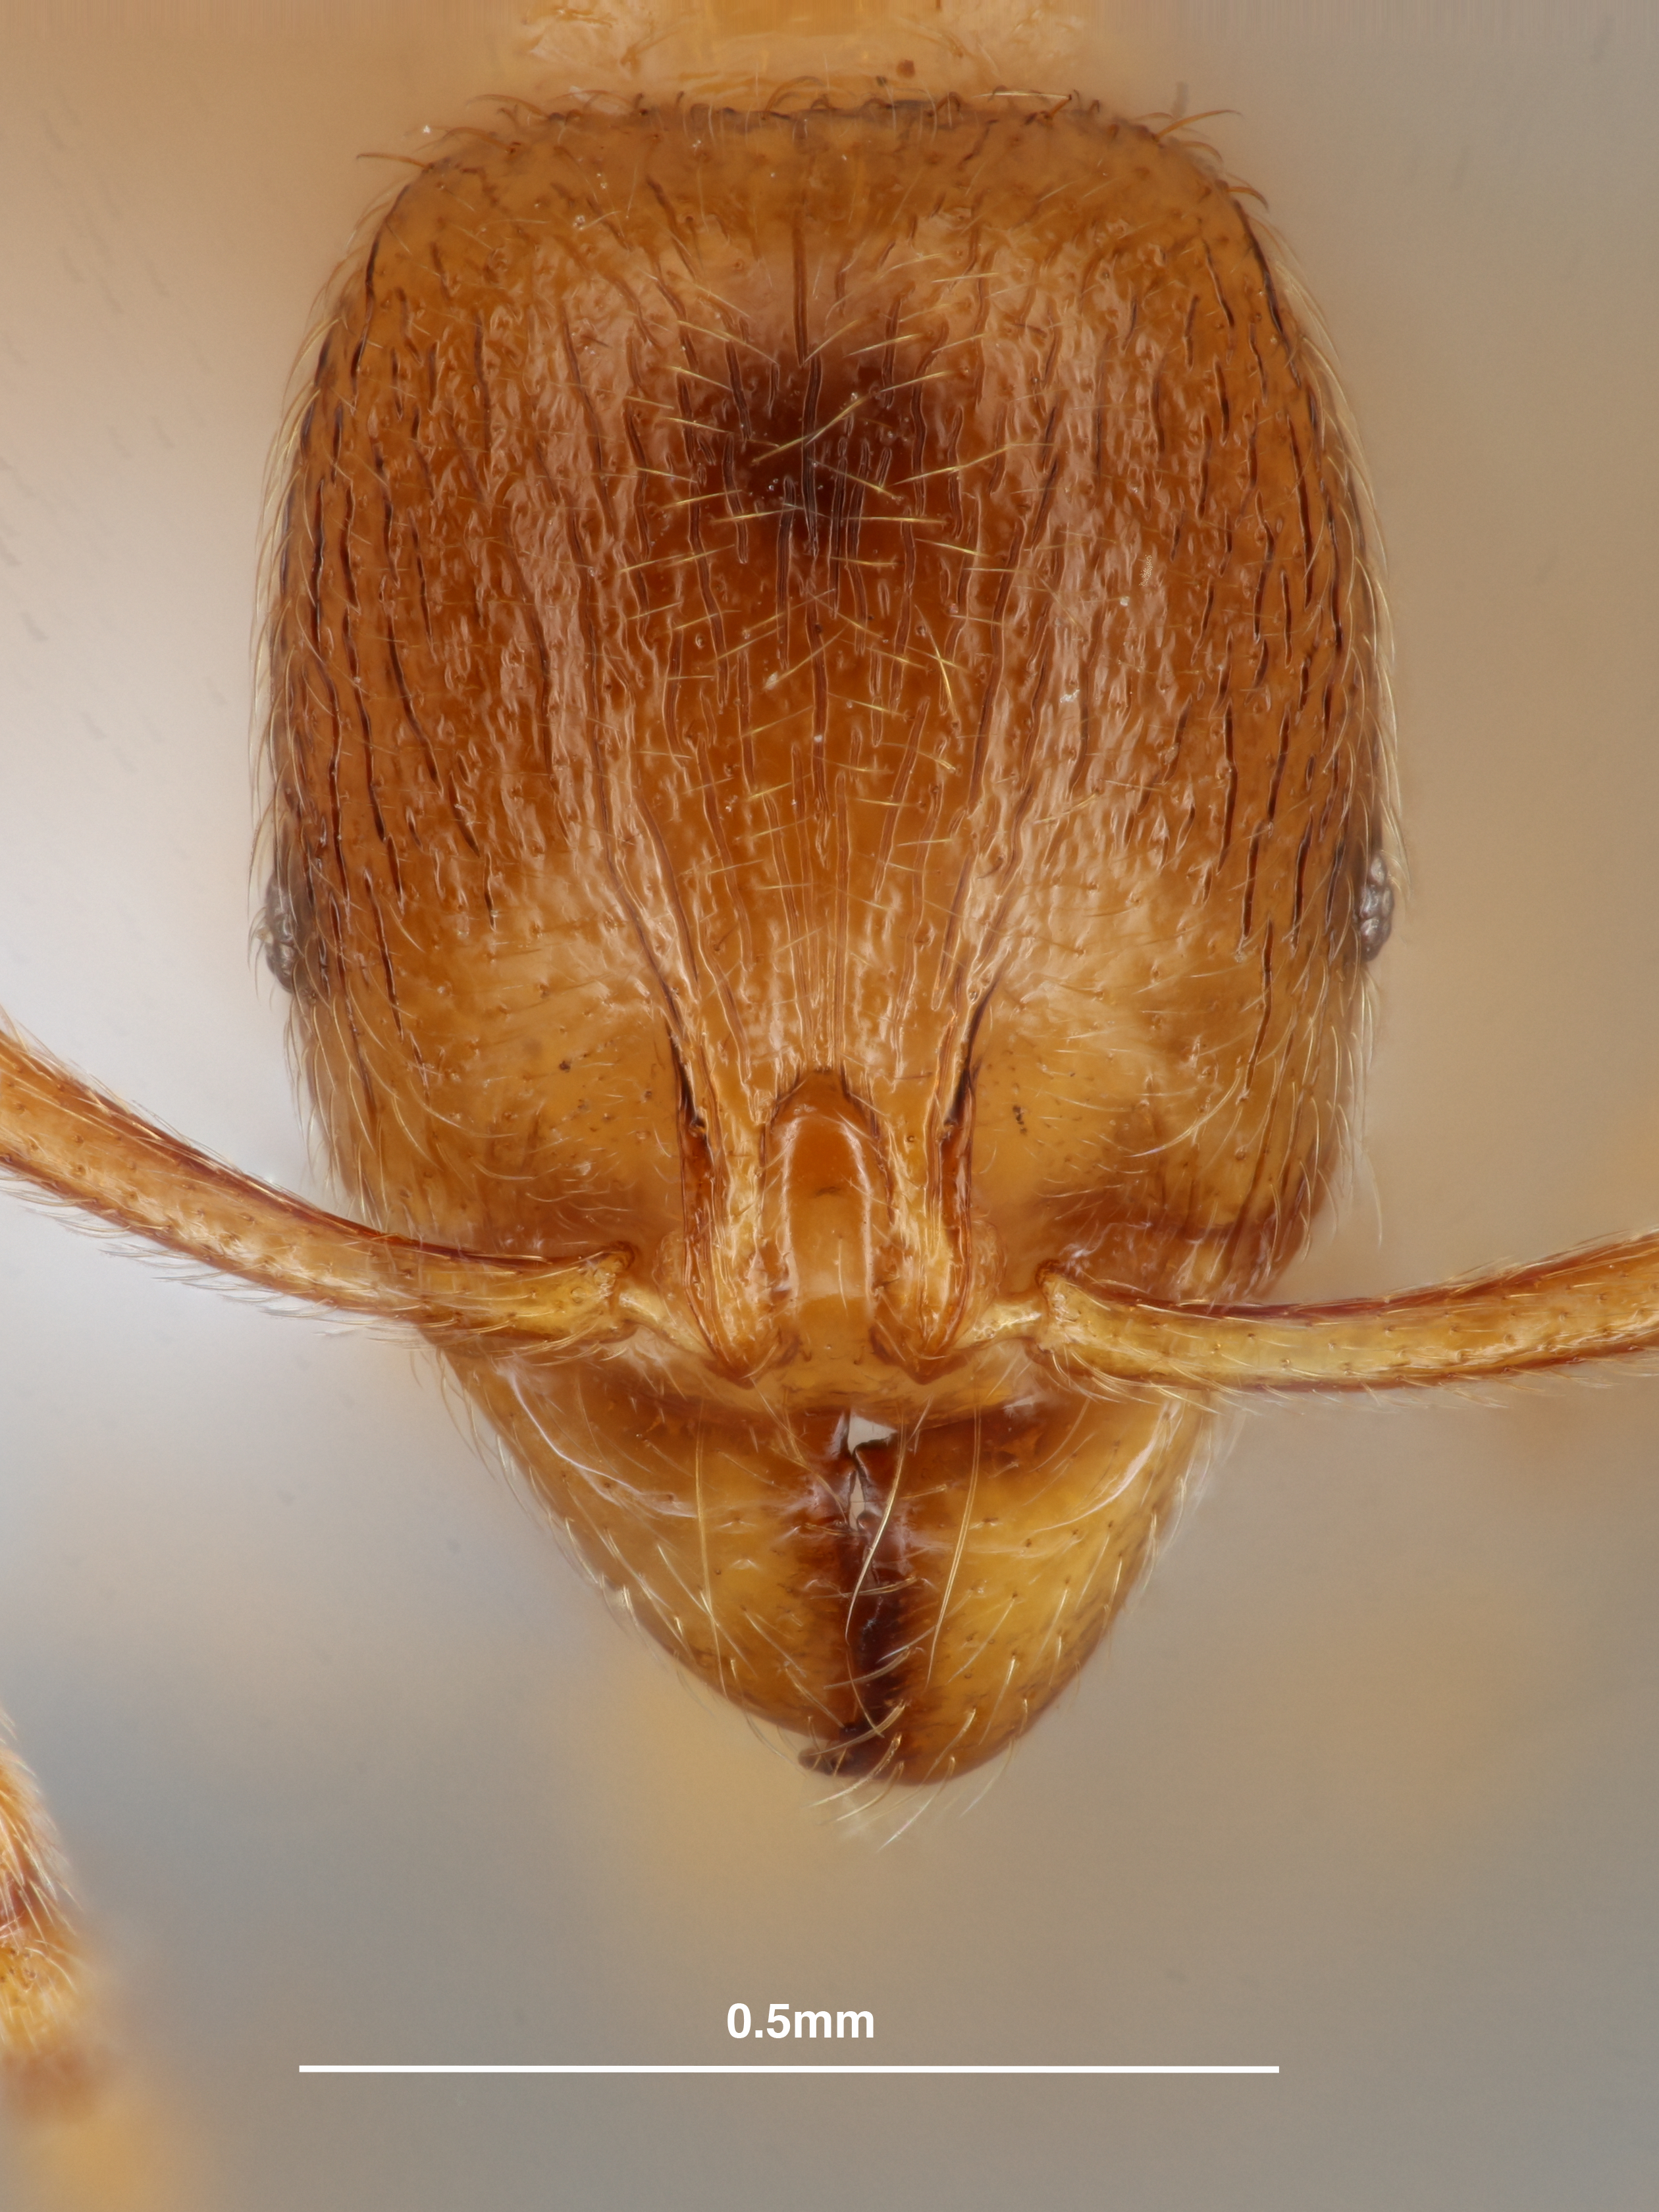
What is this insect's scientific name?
Stenamma lagunum
